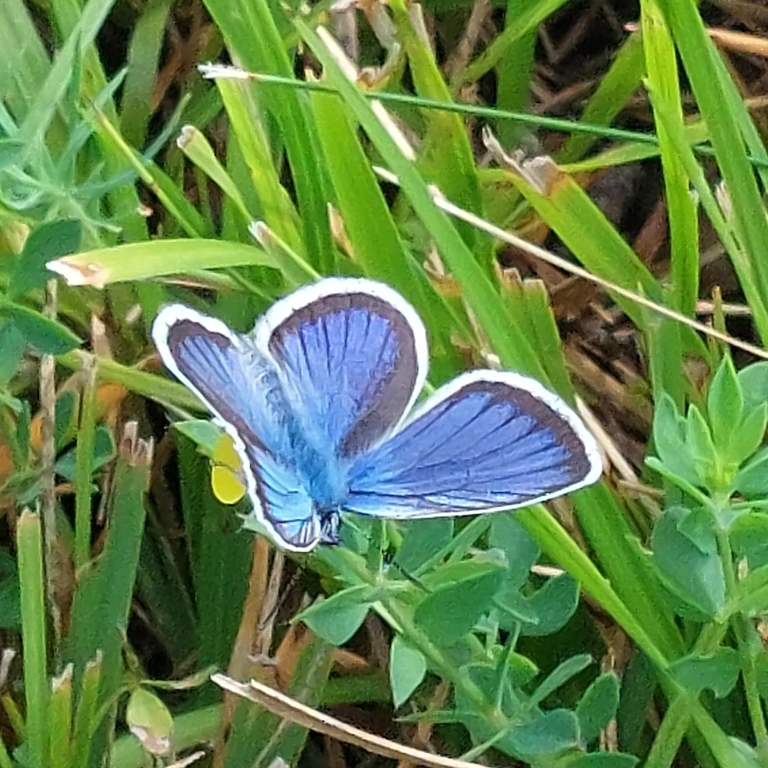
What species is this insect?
Plebejus argus
